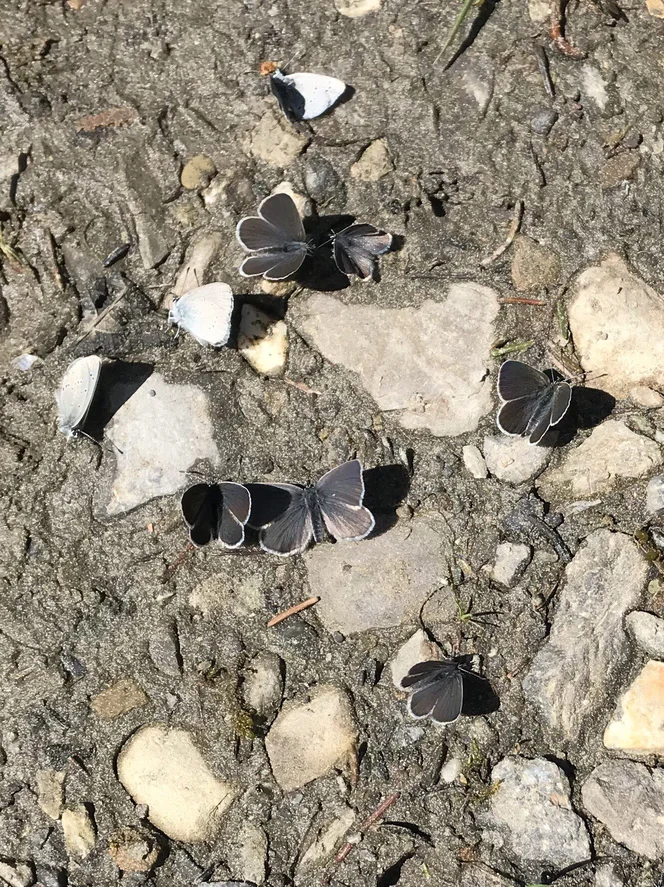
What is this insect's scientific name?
Cupido minimus
